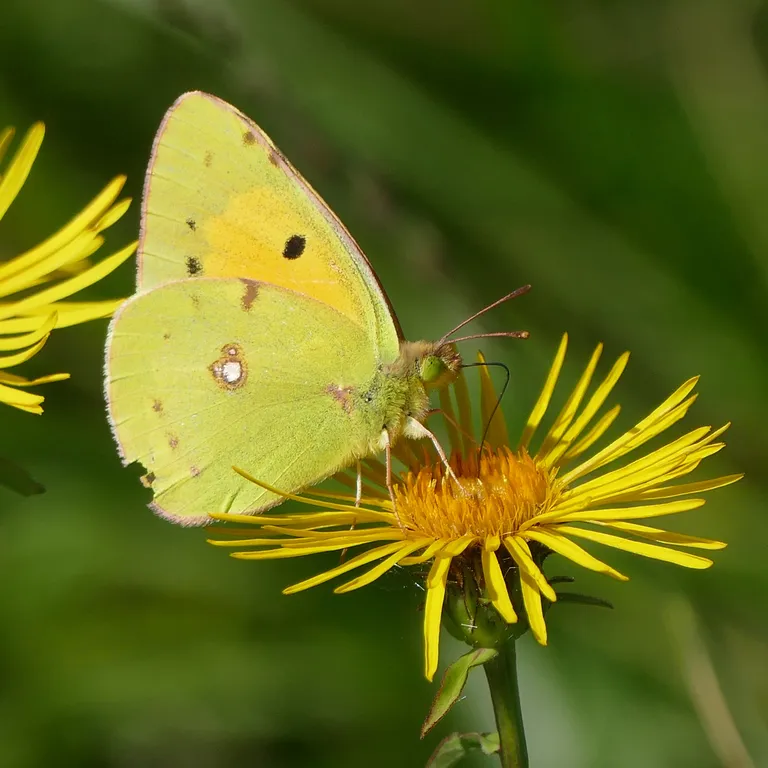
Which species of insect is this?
Colias croceus
